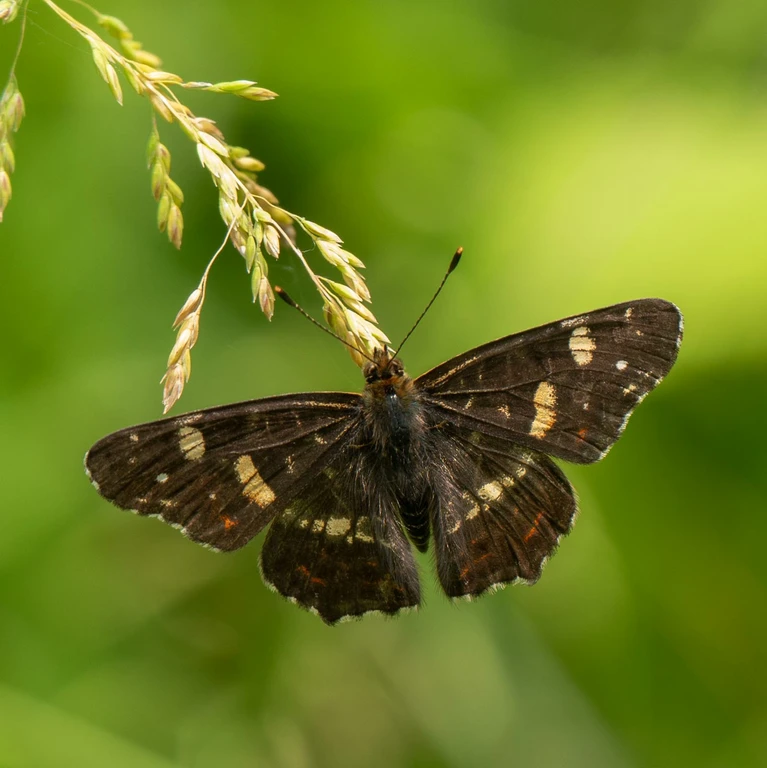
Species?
Araschnia levana
